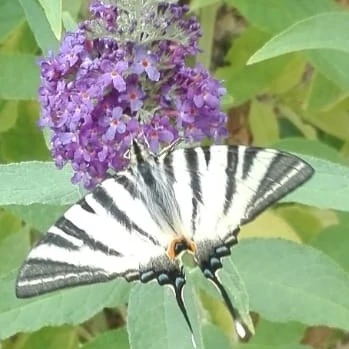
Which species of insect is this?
Iphiclides podalirius
